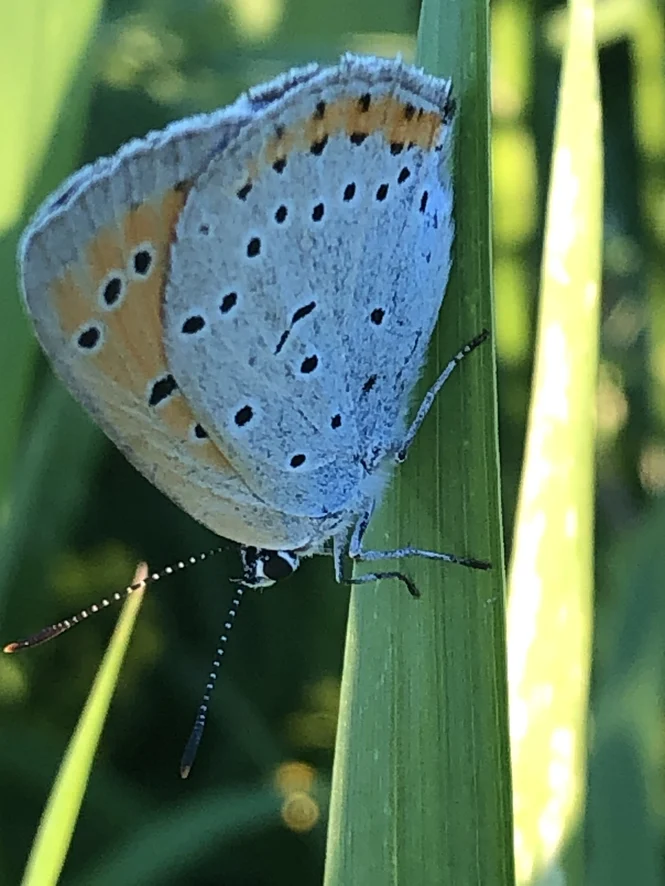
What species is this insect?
Lycaena dispar
